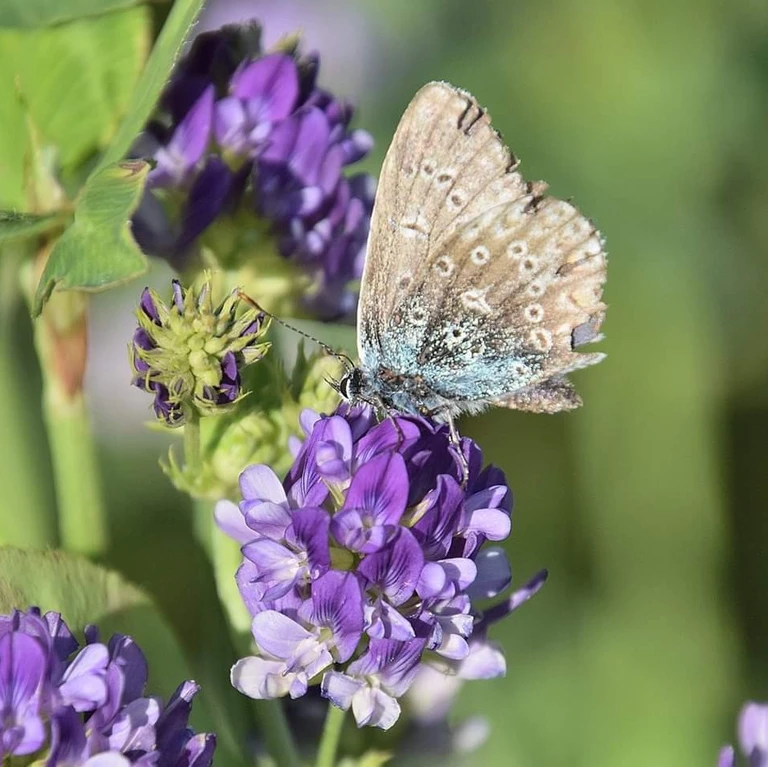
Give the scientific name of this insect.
Polyommatus icarus
